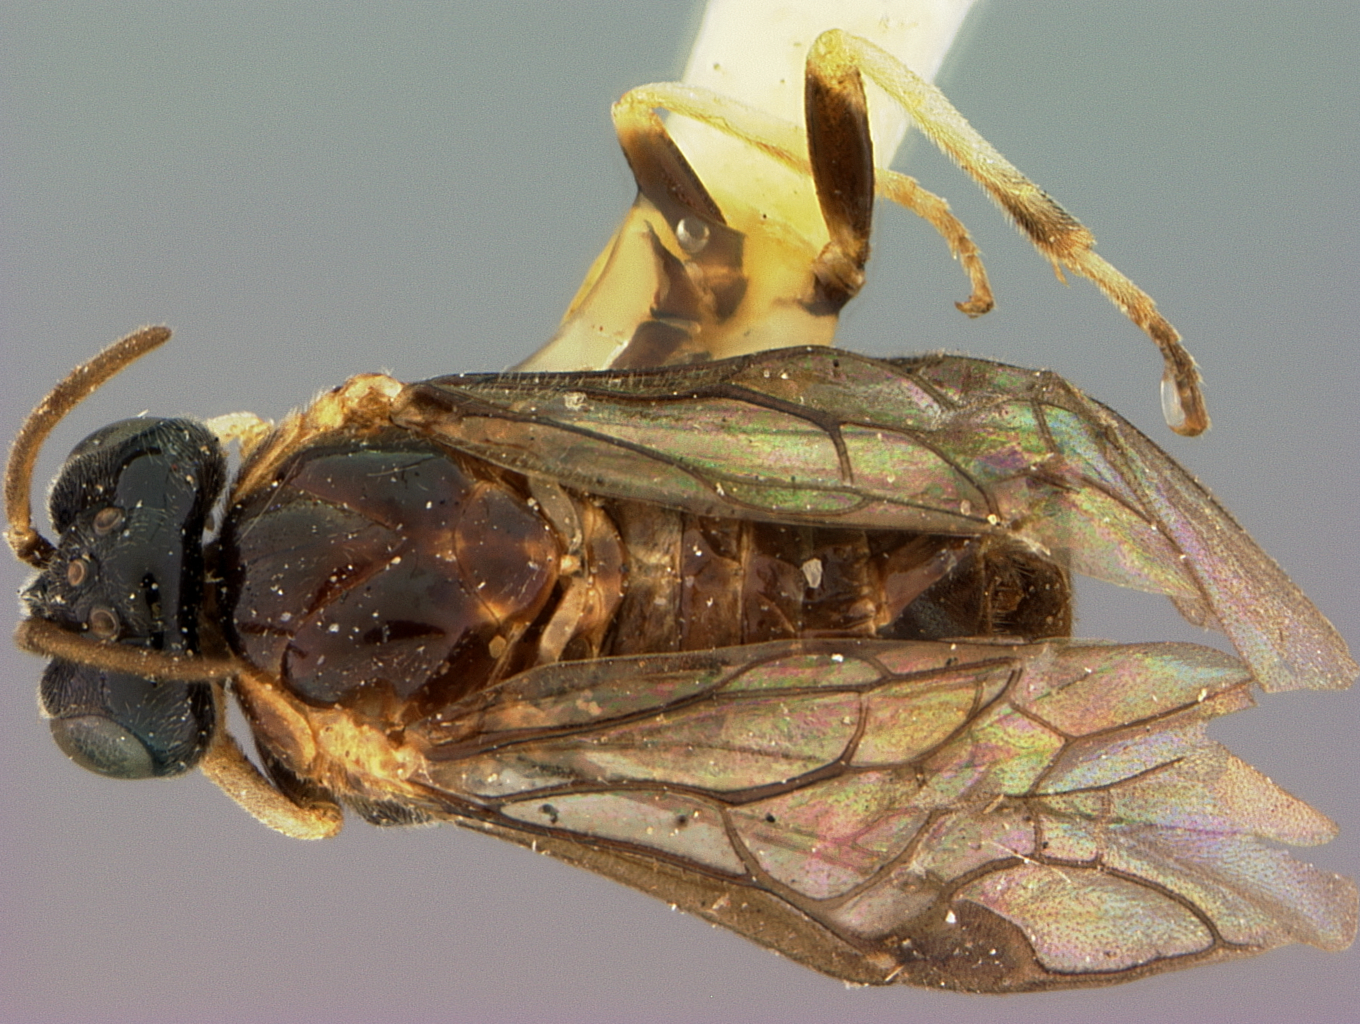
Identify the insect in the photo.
Ptenus imus
